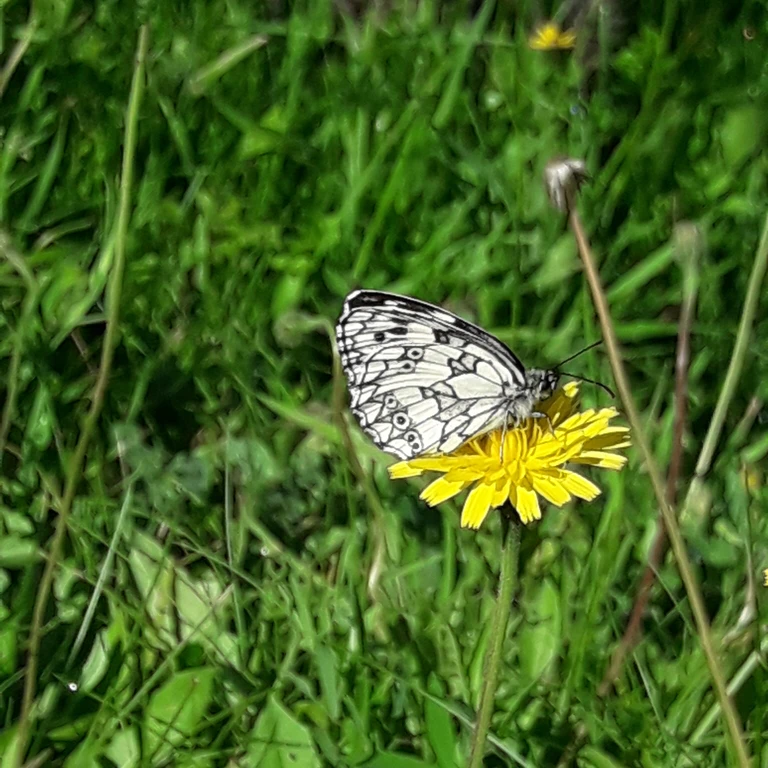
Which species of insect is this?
Melanargia galathea
